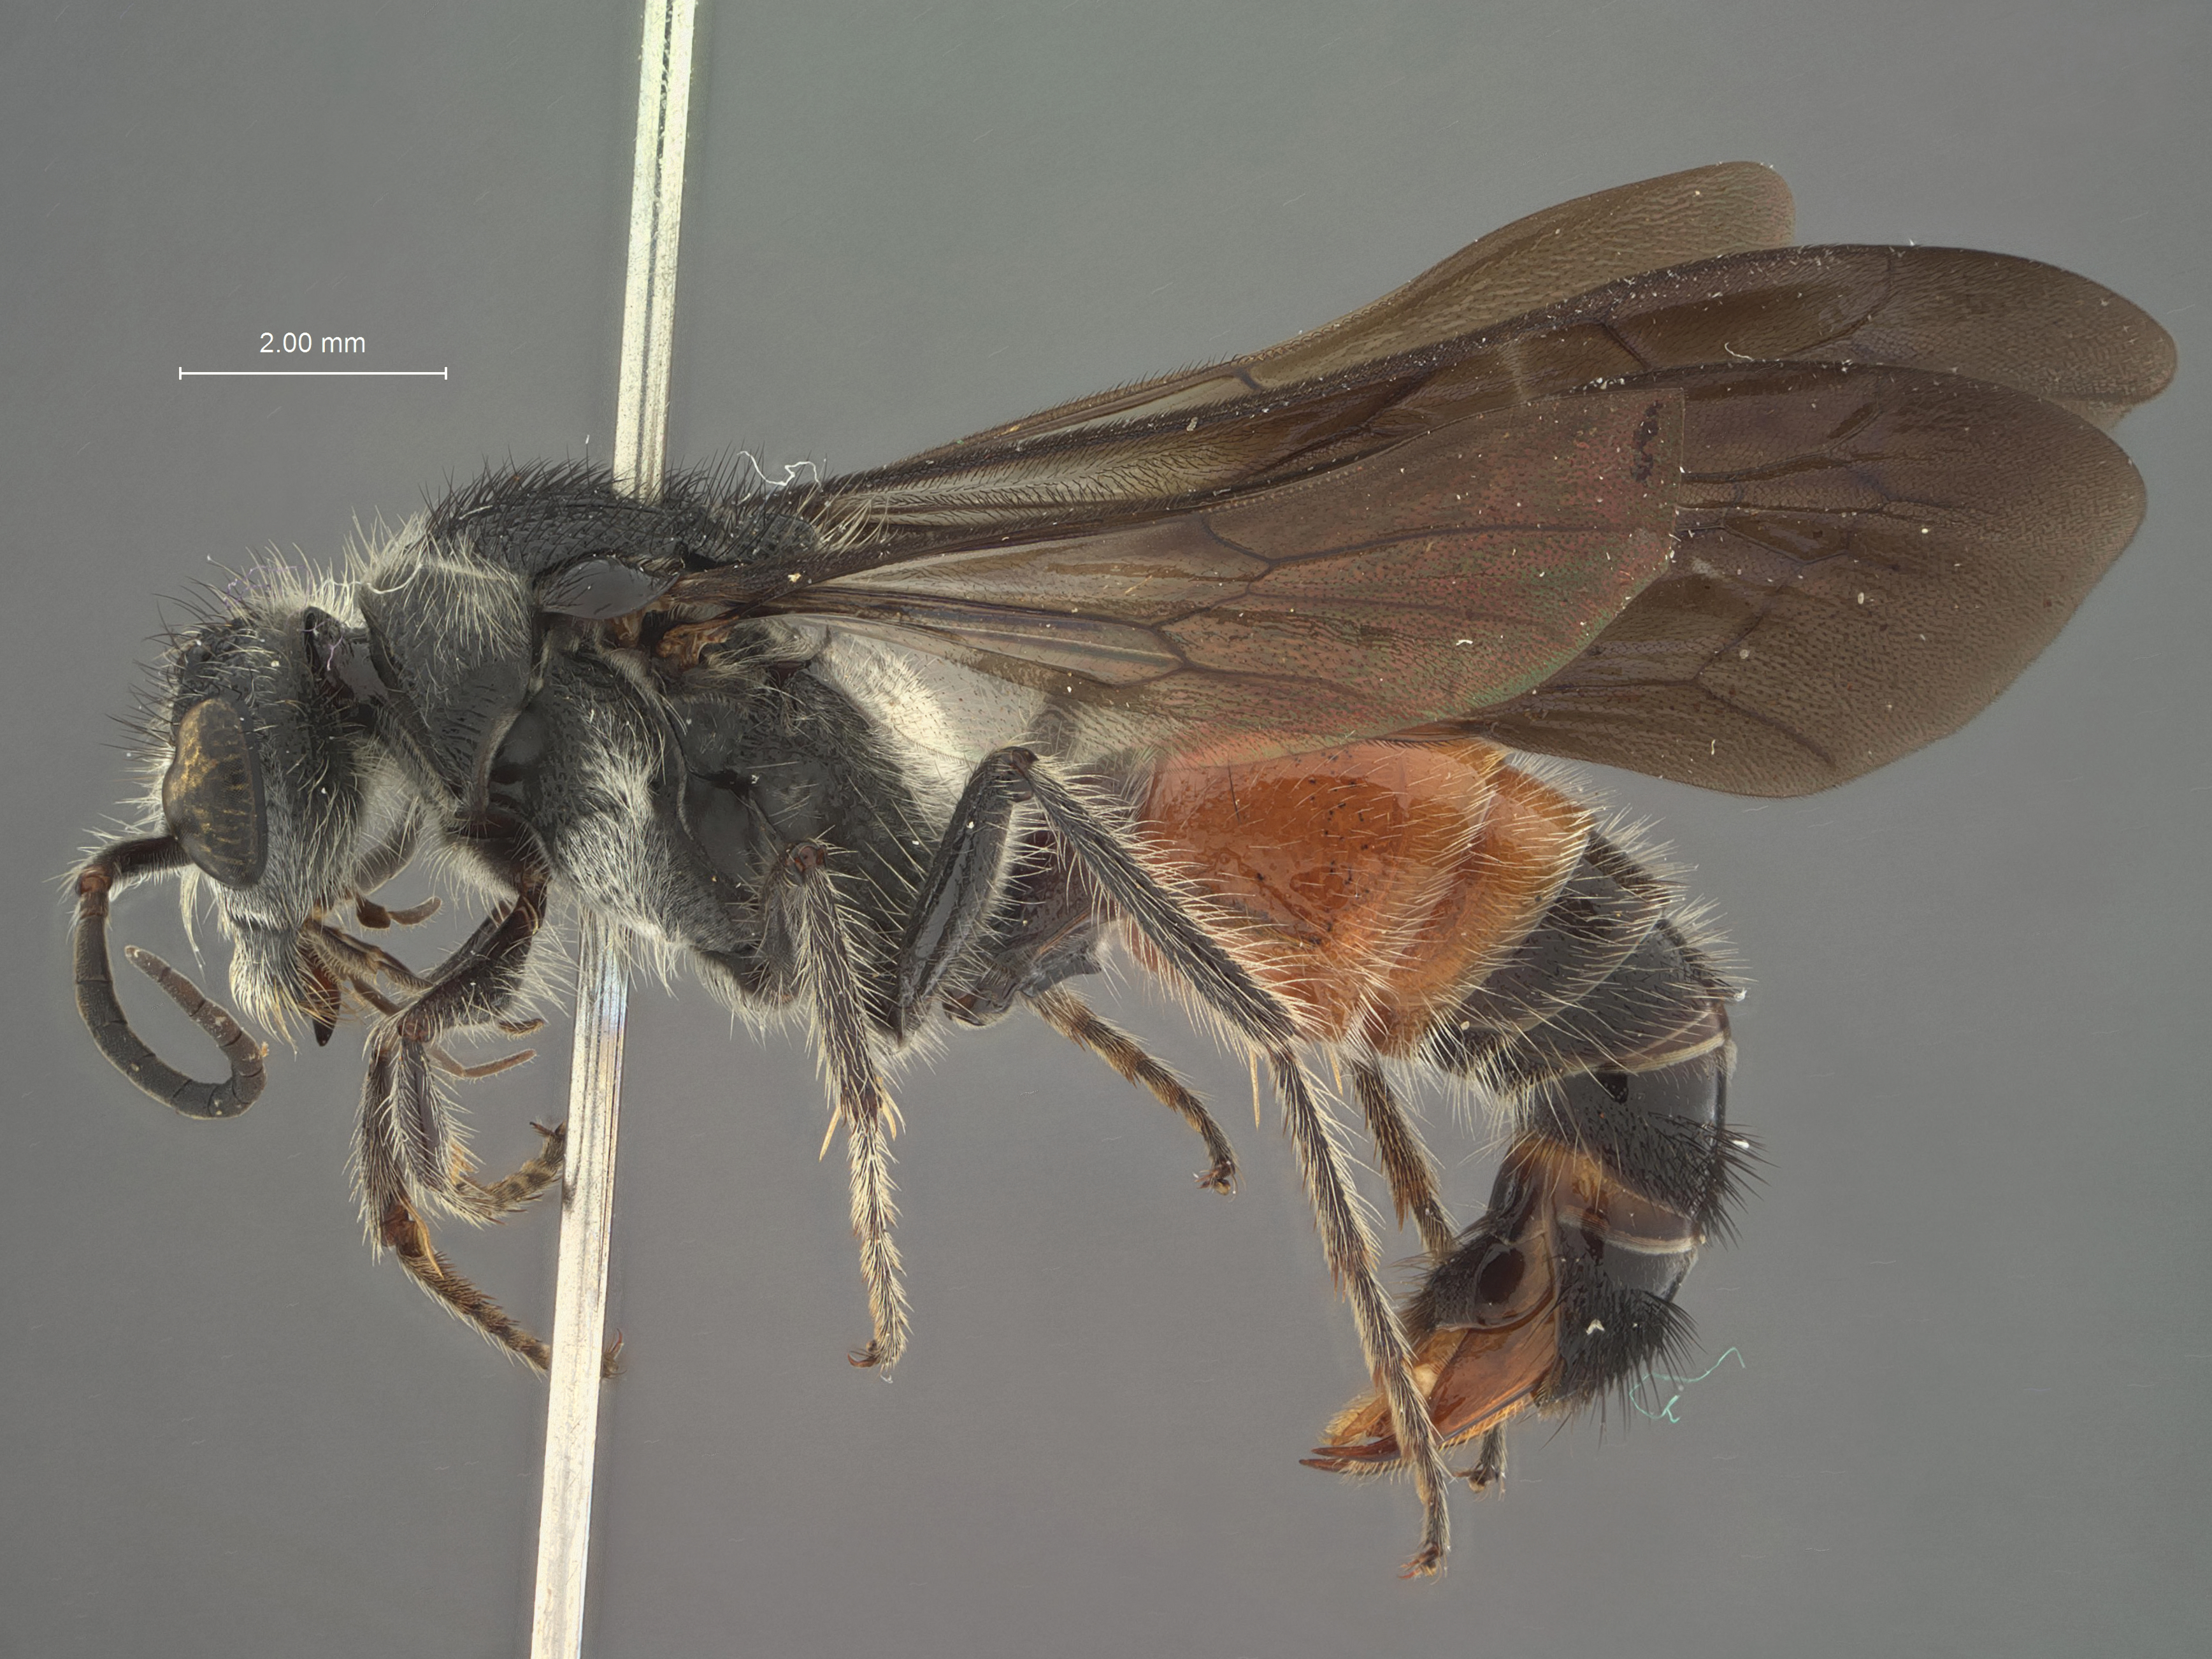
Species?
Trogaspidia tridepressa
